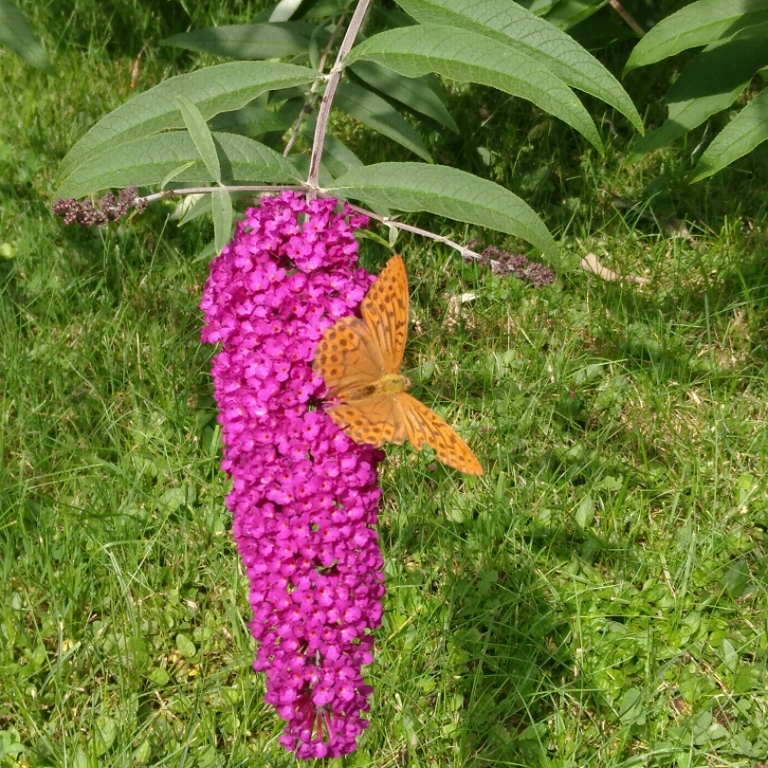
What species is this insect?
Argynnis paphia
